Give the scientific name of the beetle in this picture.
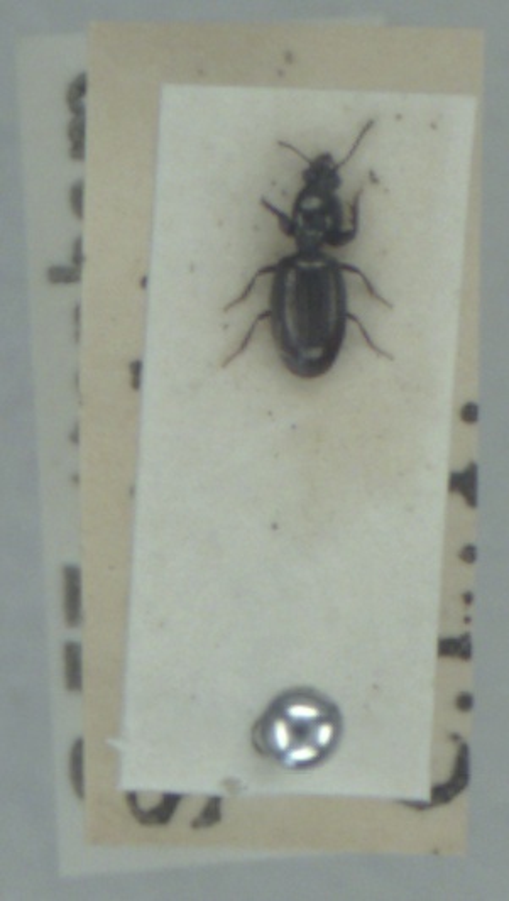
Dyschirius tristis
